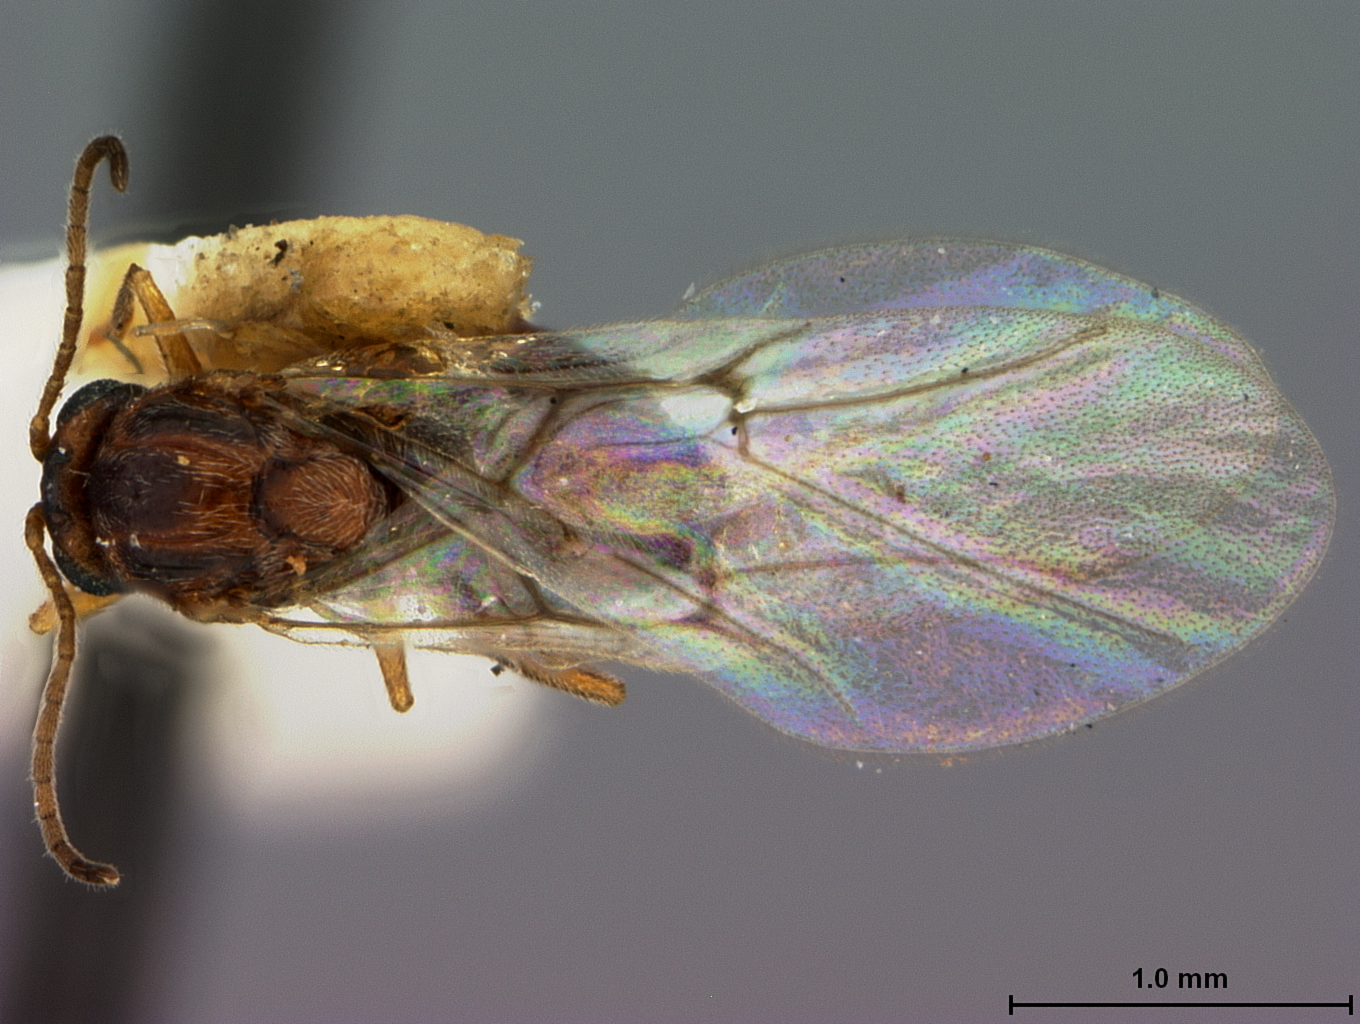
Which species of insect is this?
Diplolepis sulfurea
